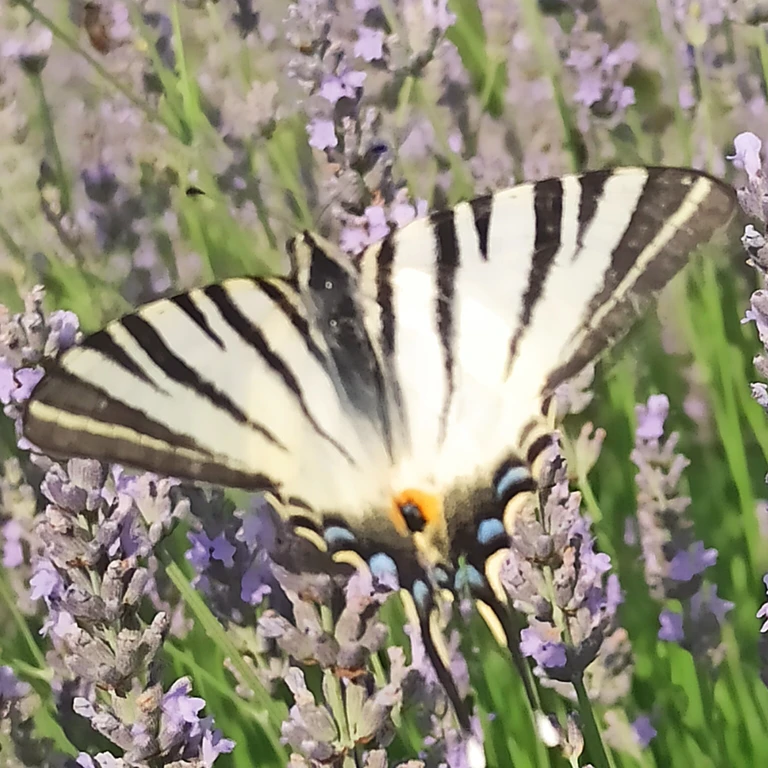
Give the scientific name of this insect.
Iphiclides podalirius
